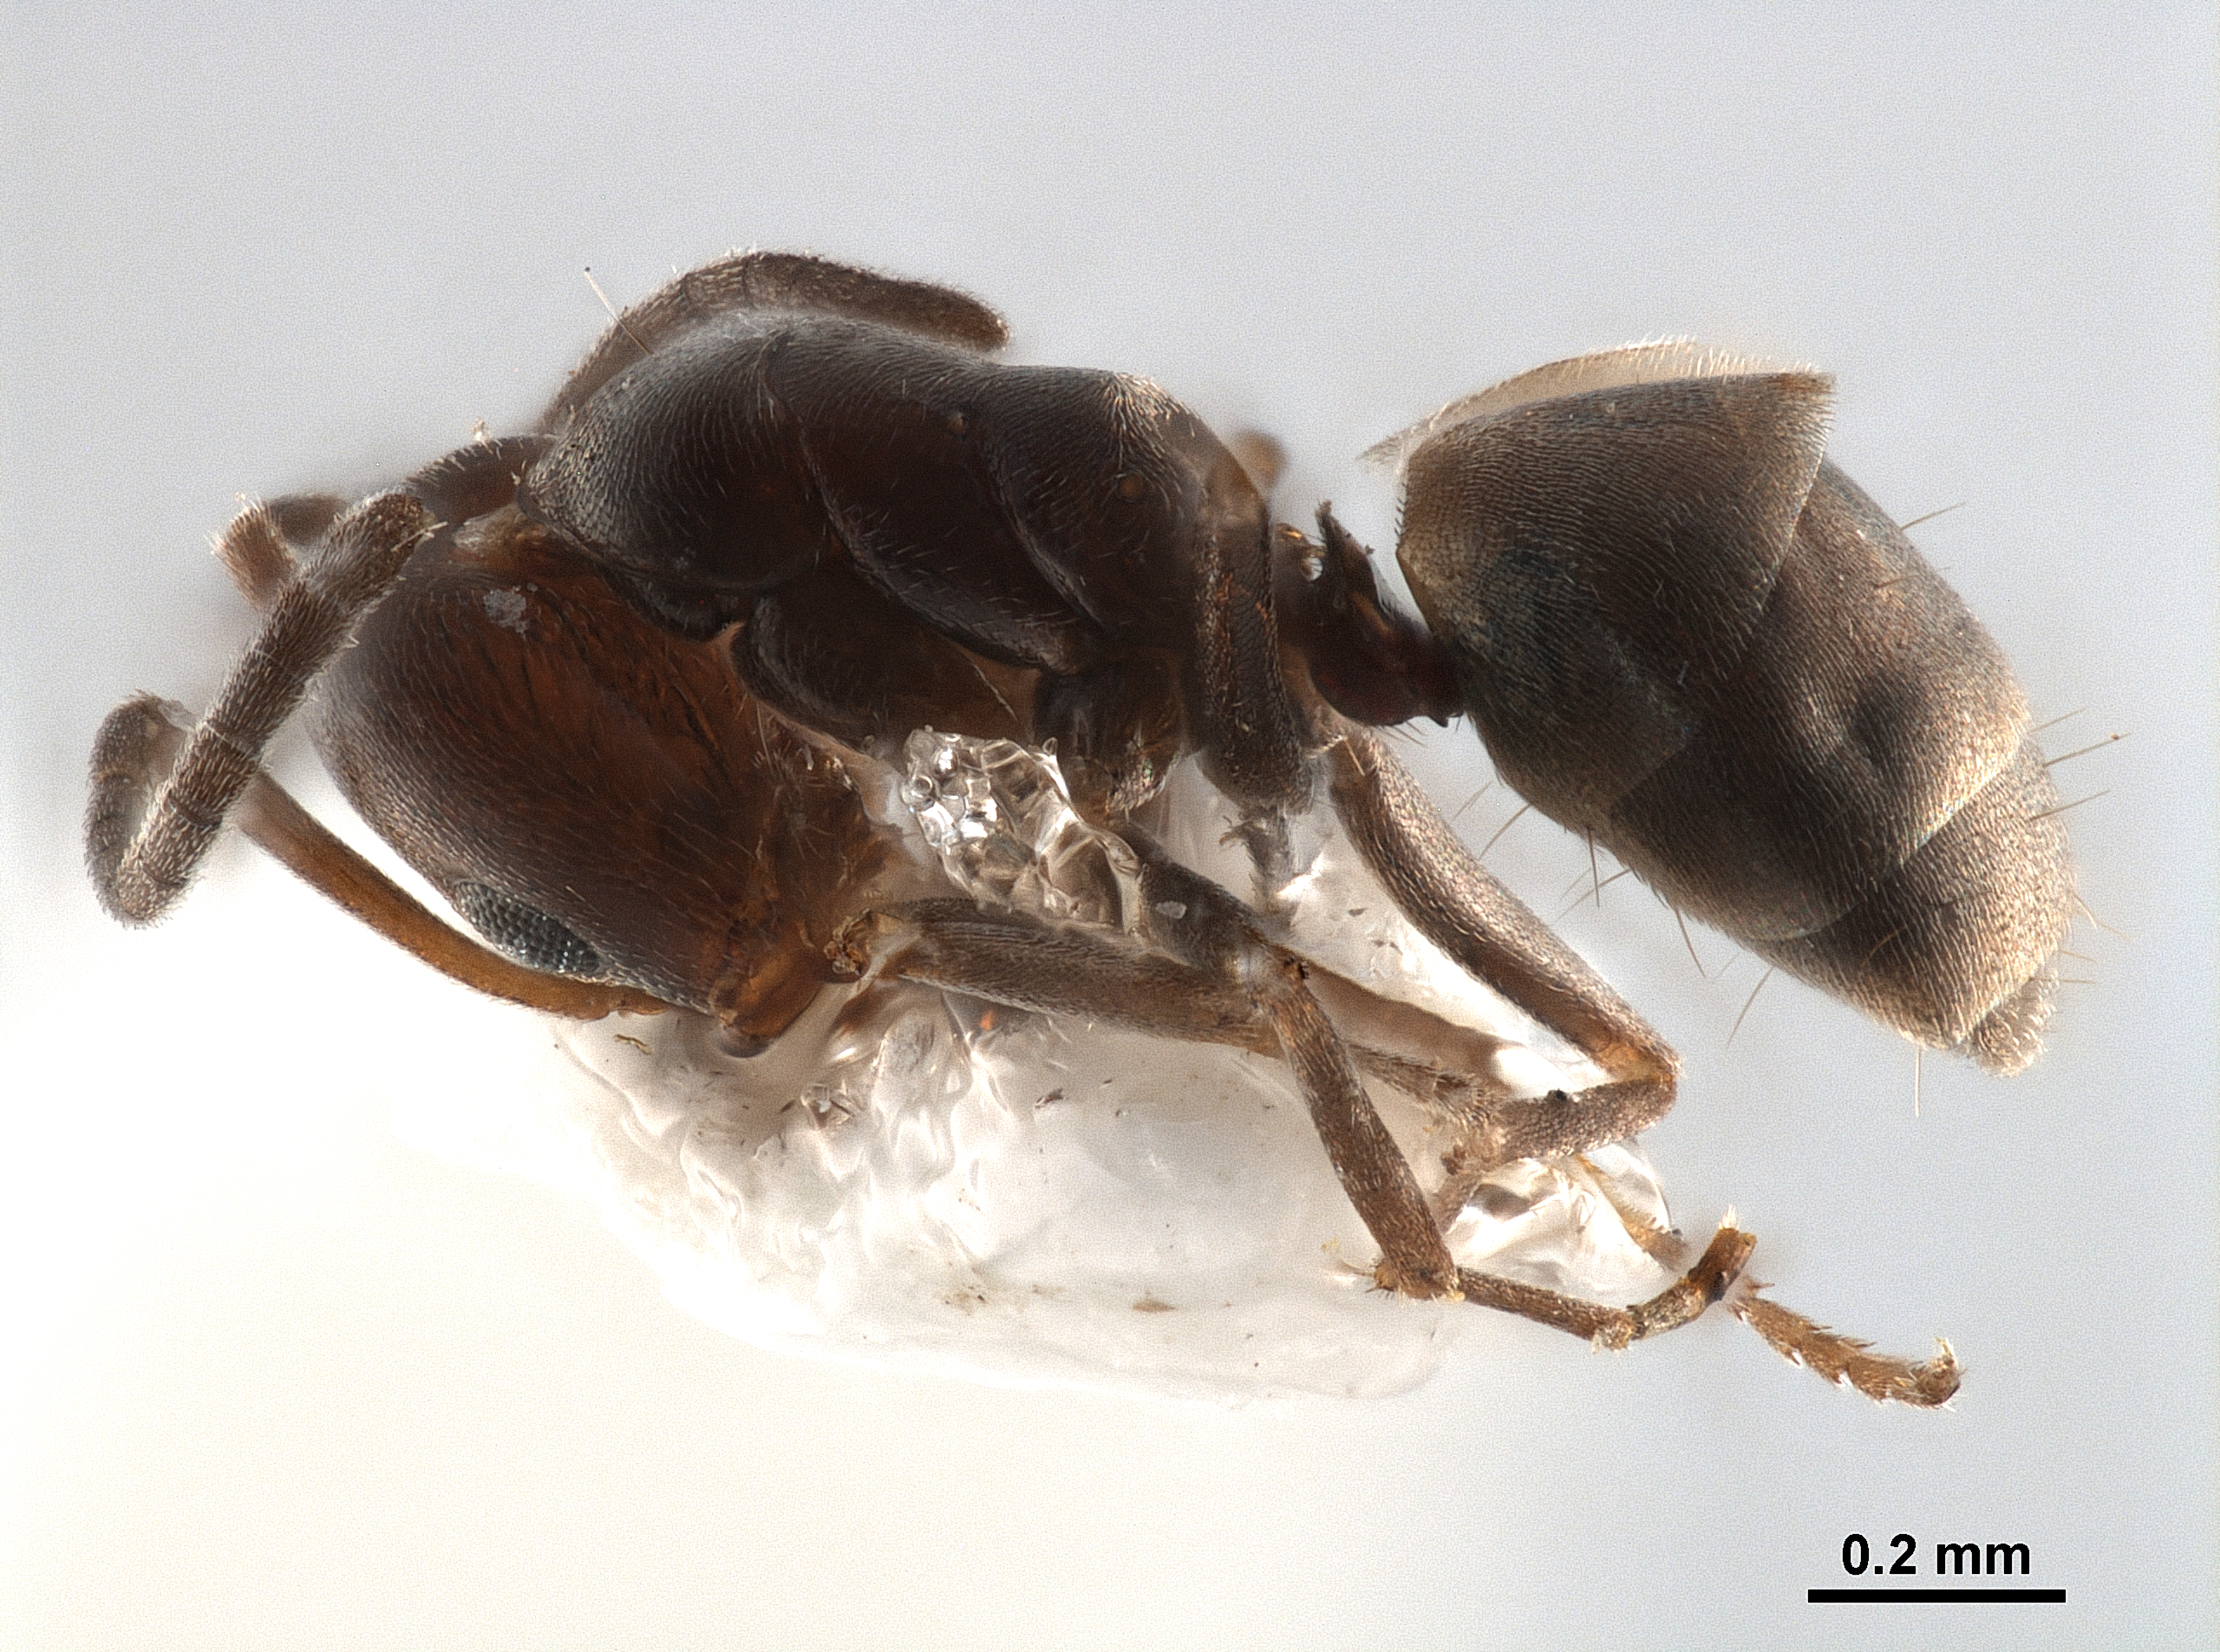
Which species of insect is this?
Forelius pruinosus
